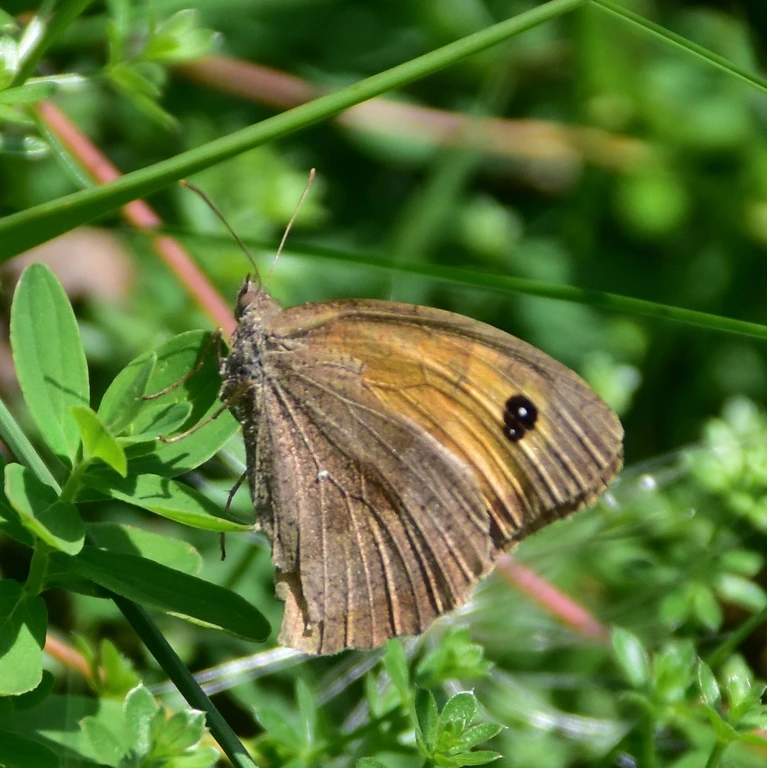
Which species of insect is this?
Maniola jurtina
